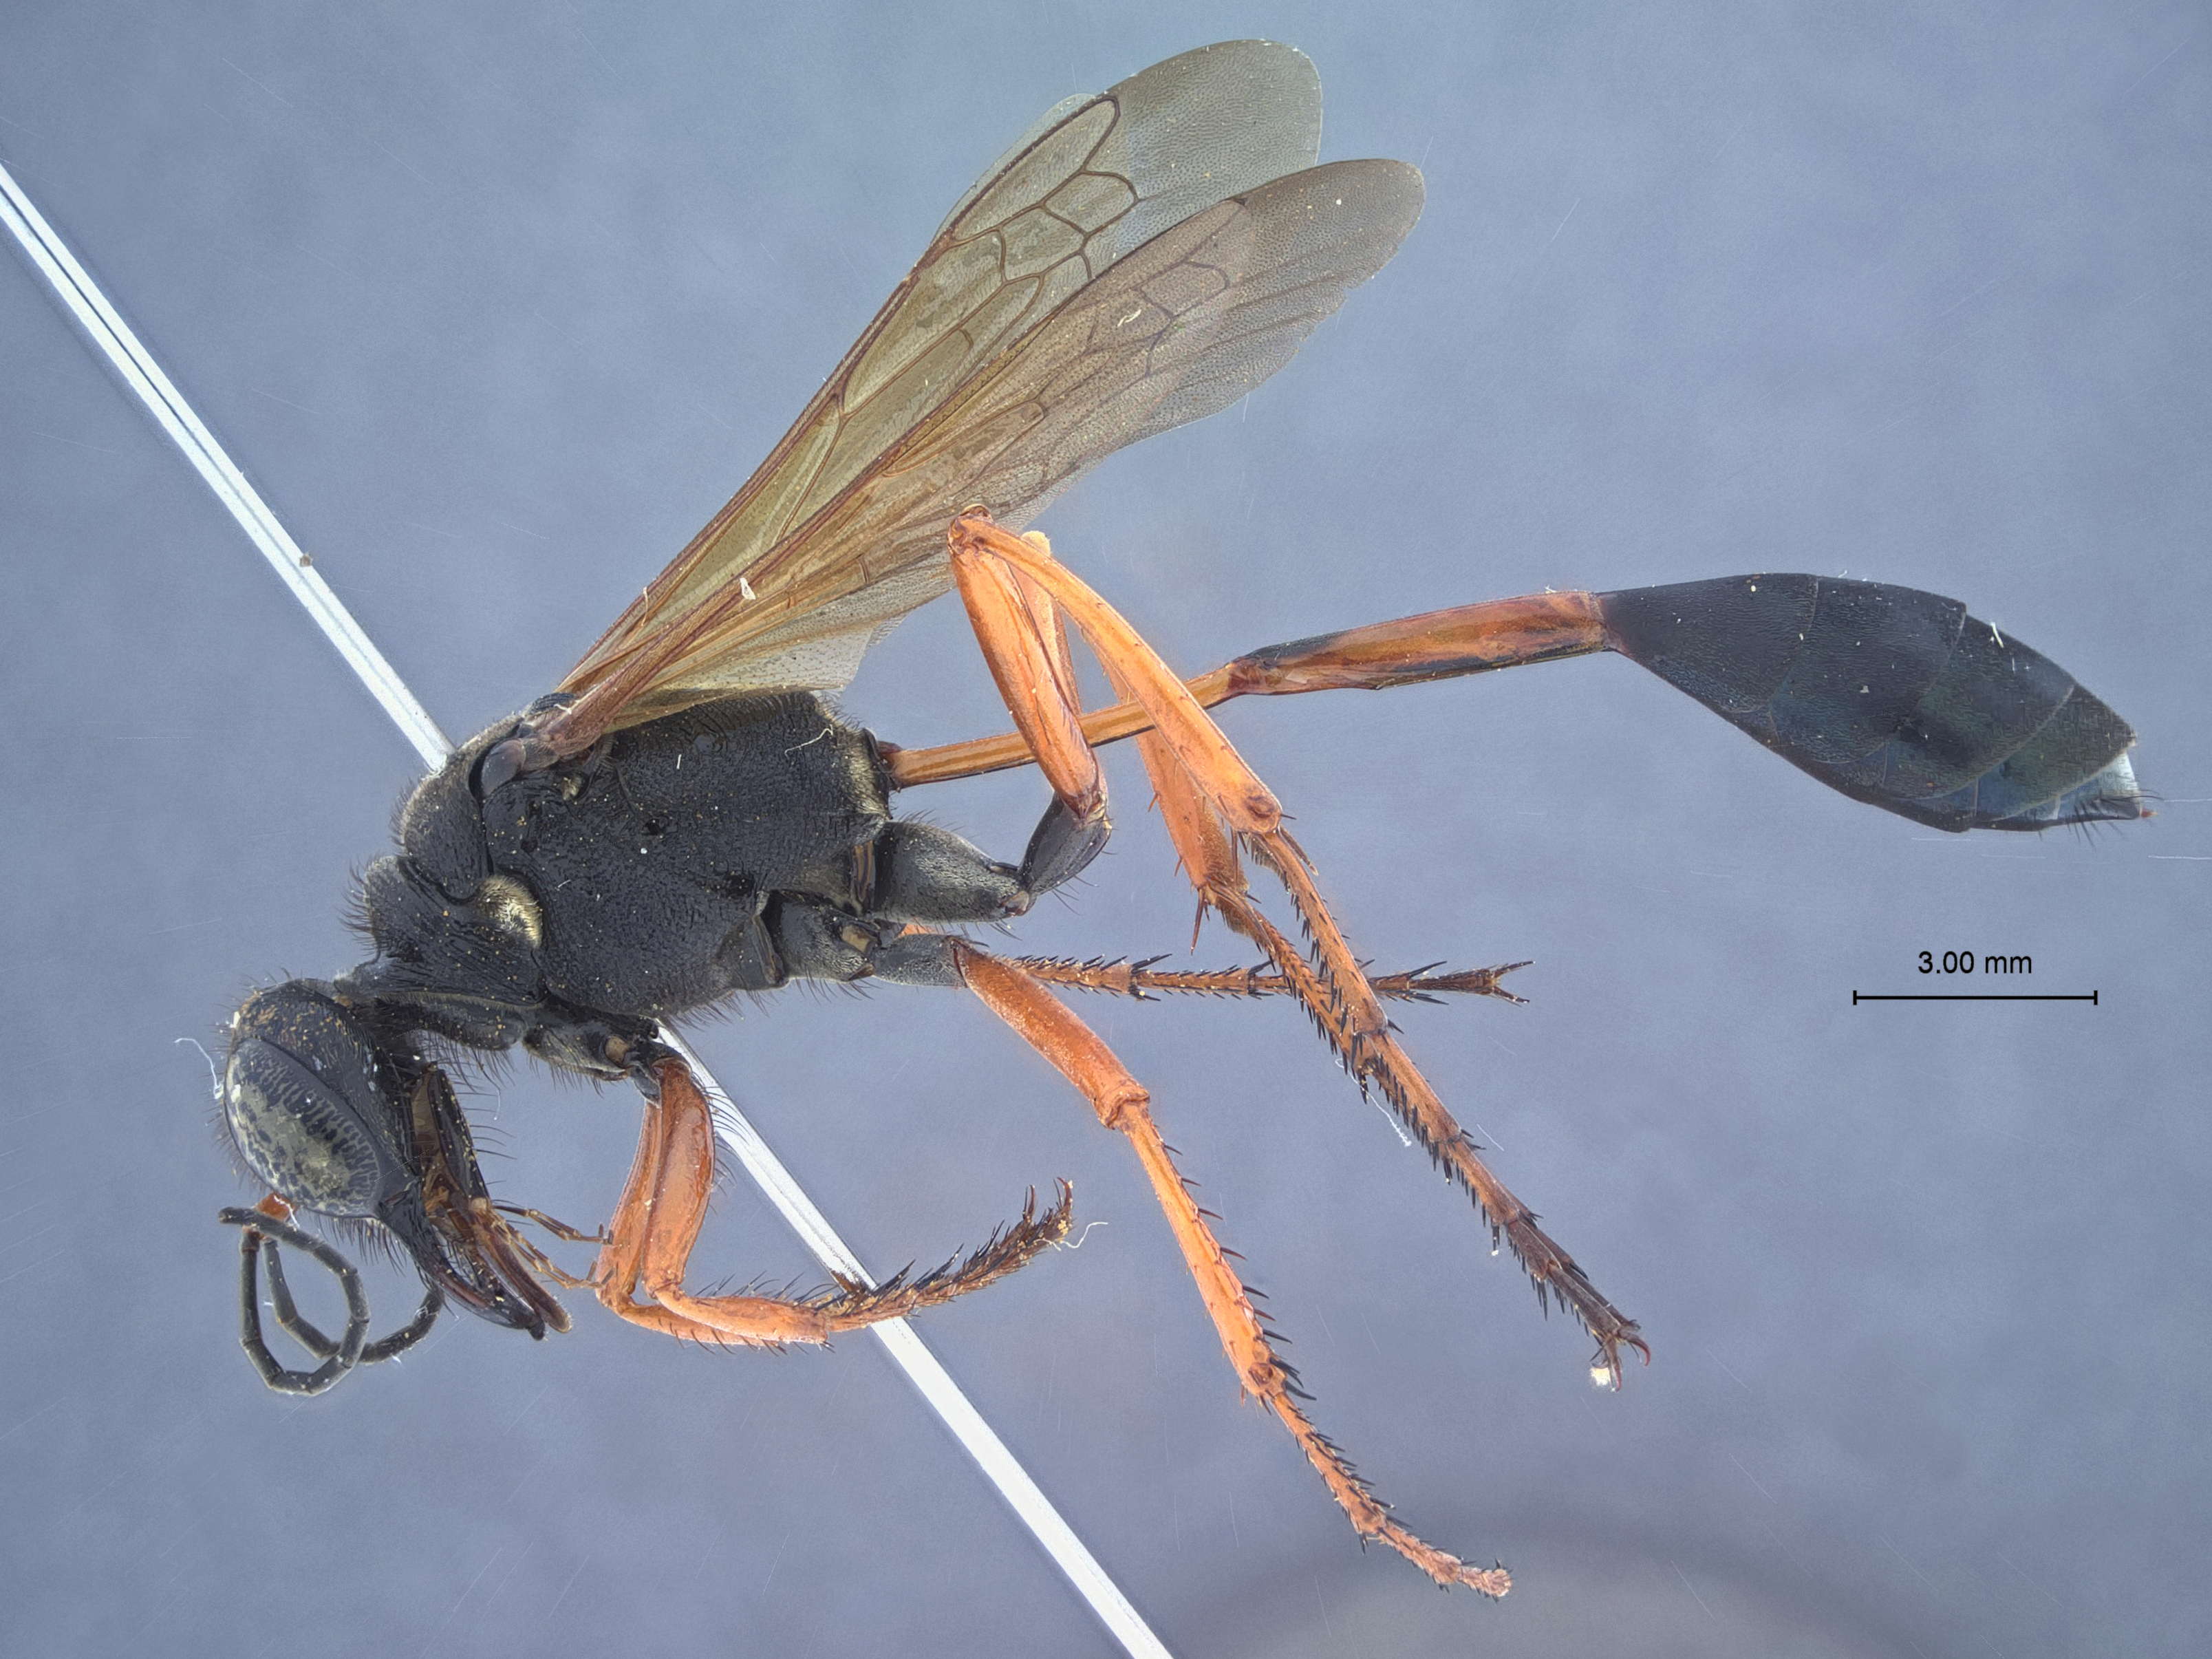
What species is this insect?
Ammophila clavus
